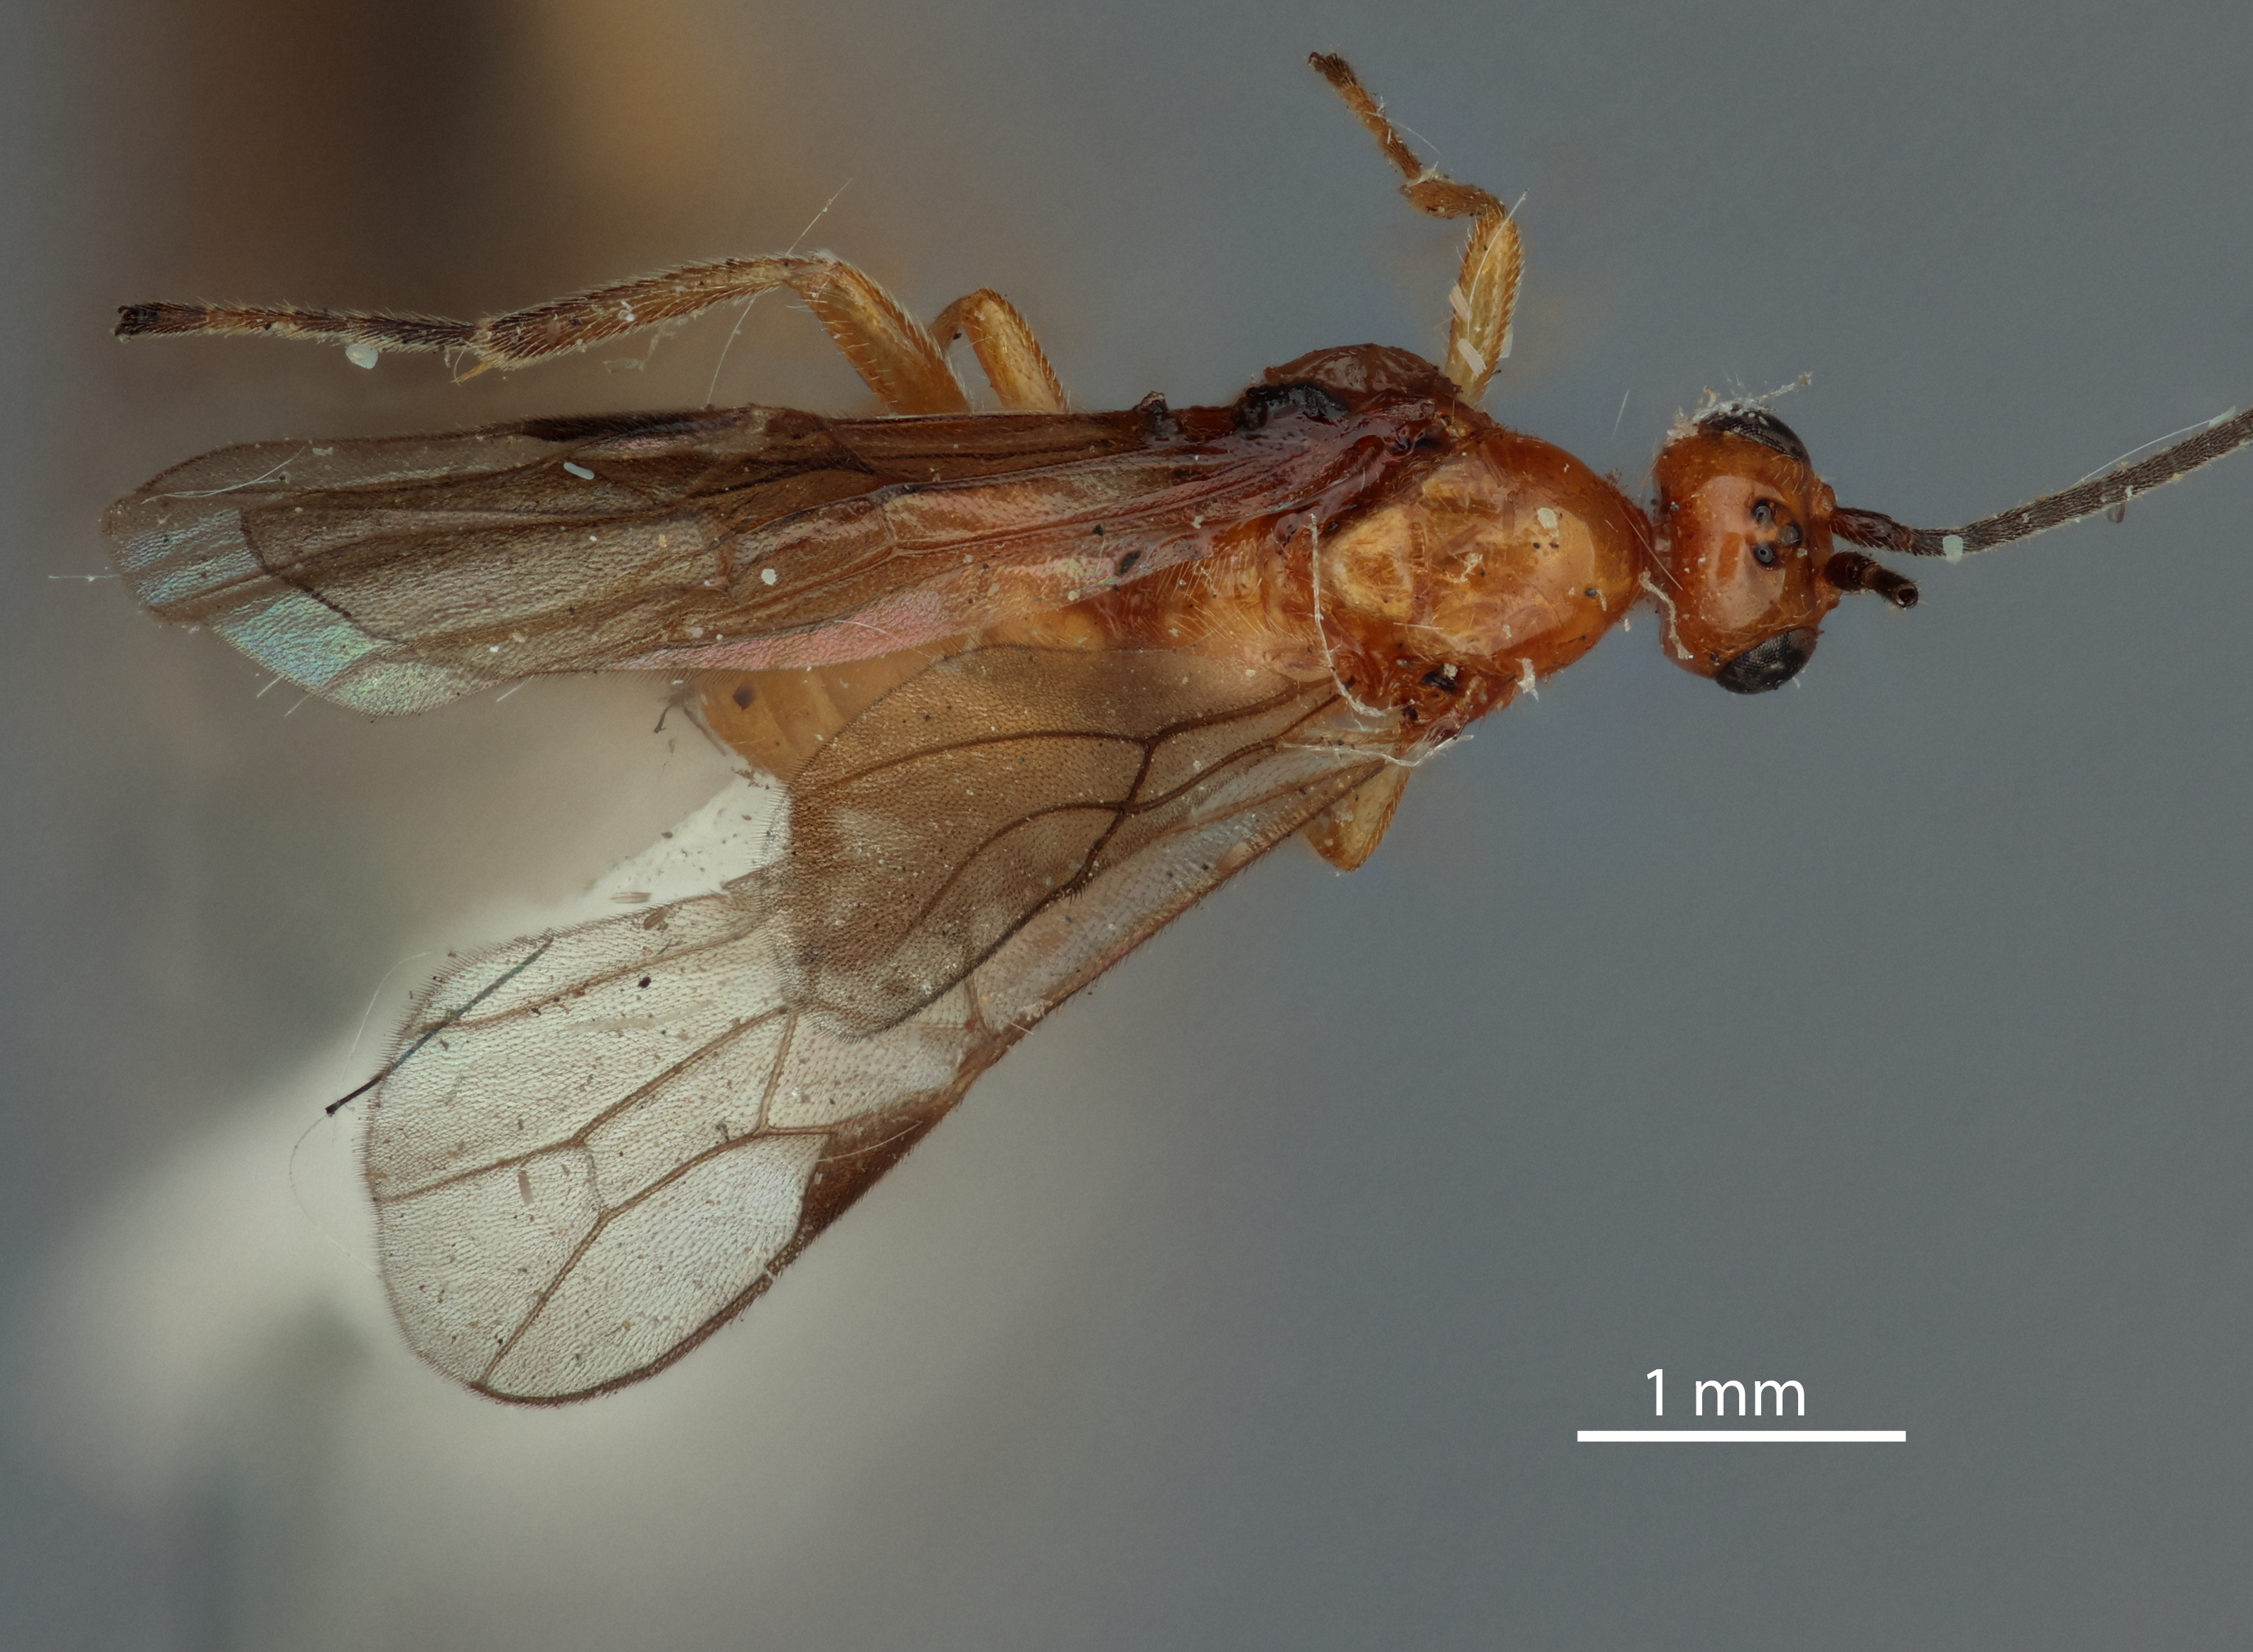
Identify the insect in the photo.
Microbracon cephi
